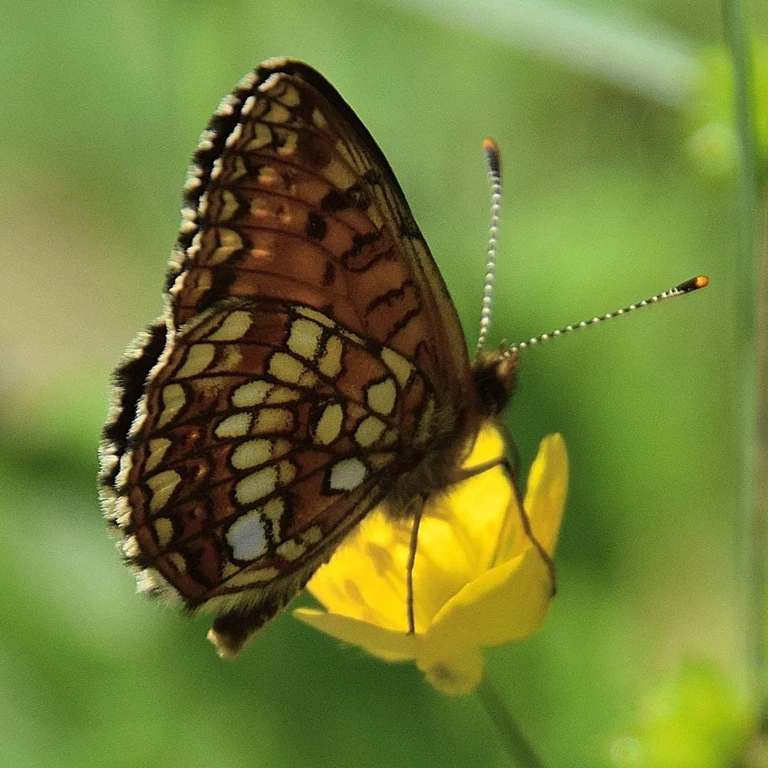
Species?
Melitaea diamina
